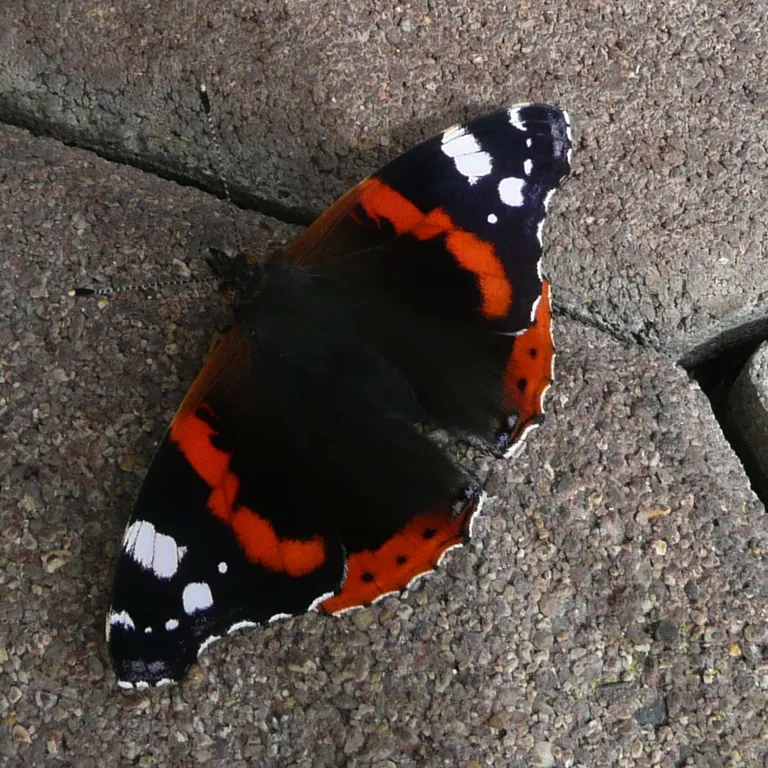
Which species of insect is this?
Vanessa atalanta
